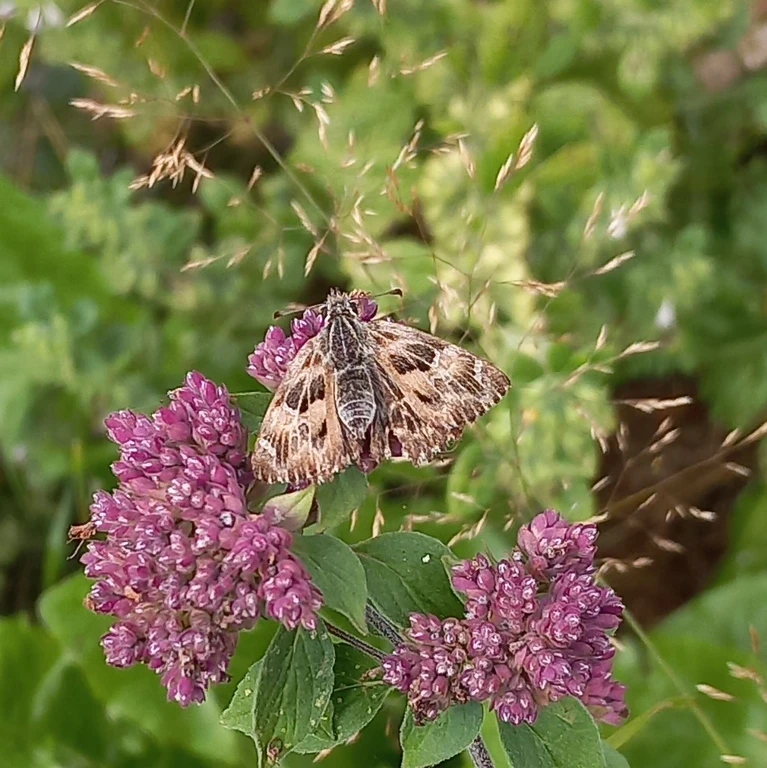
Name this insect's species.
Carcharodus alceae
